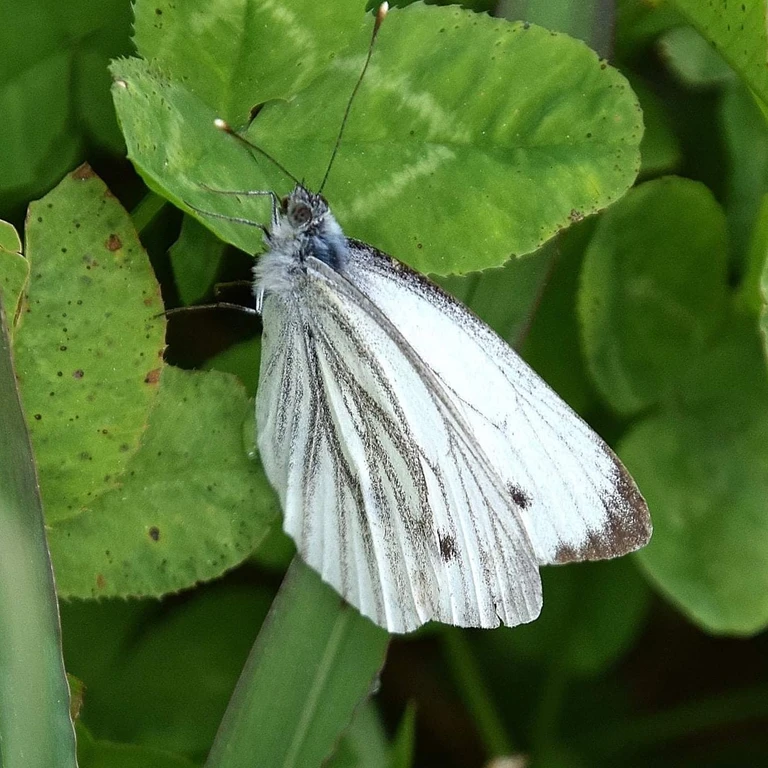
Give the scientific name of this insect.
Pieris napi
